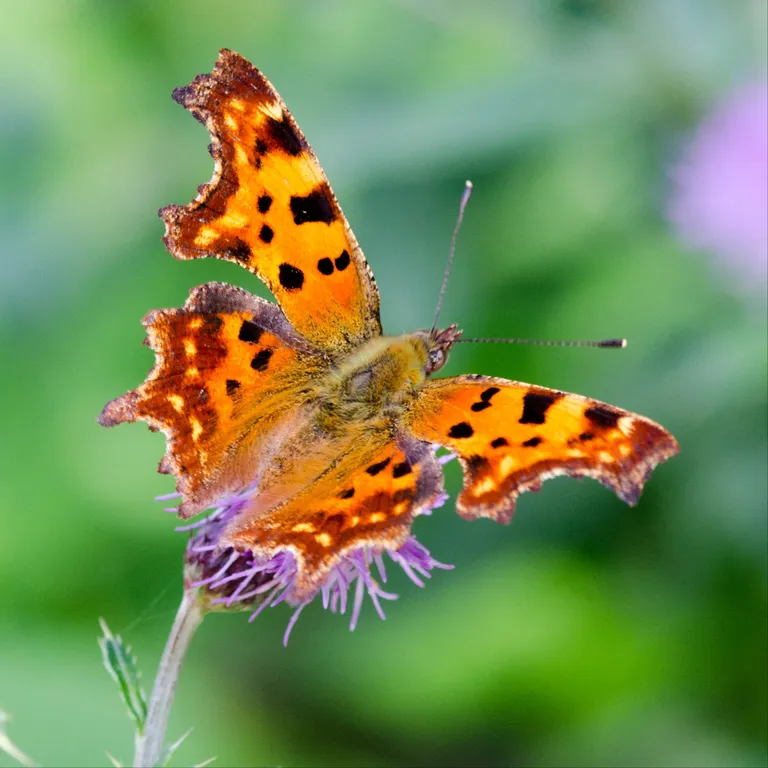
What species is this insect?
Polygonia c-album
